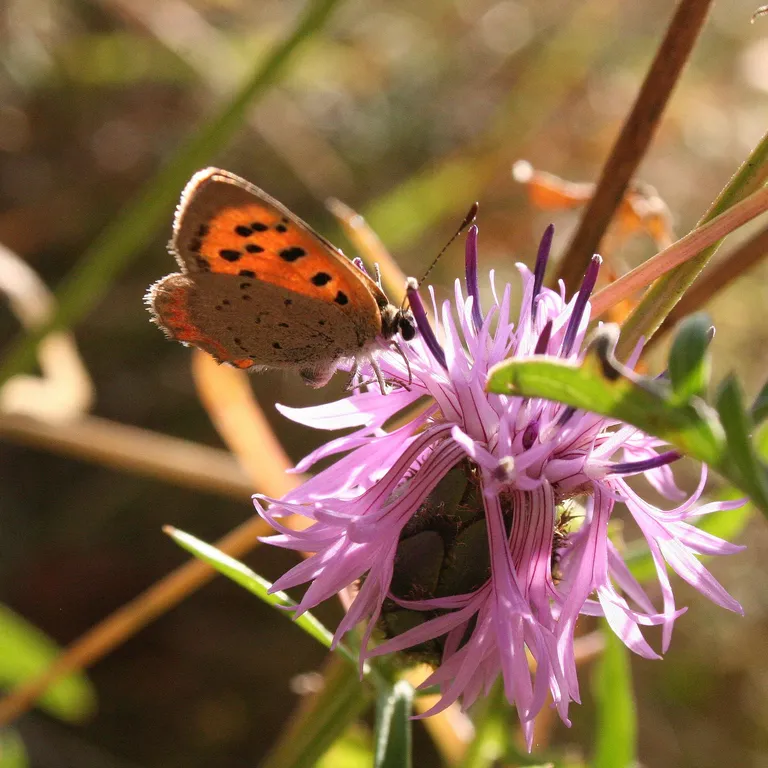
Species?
Lycaena phlaeas
